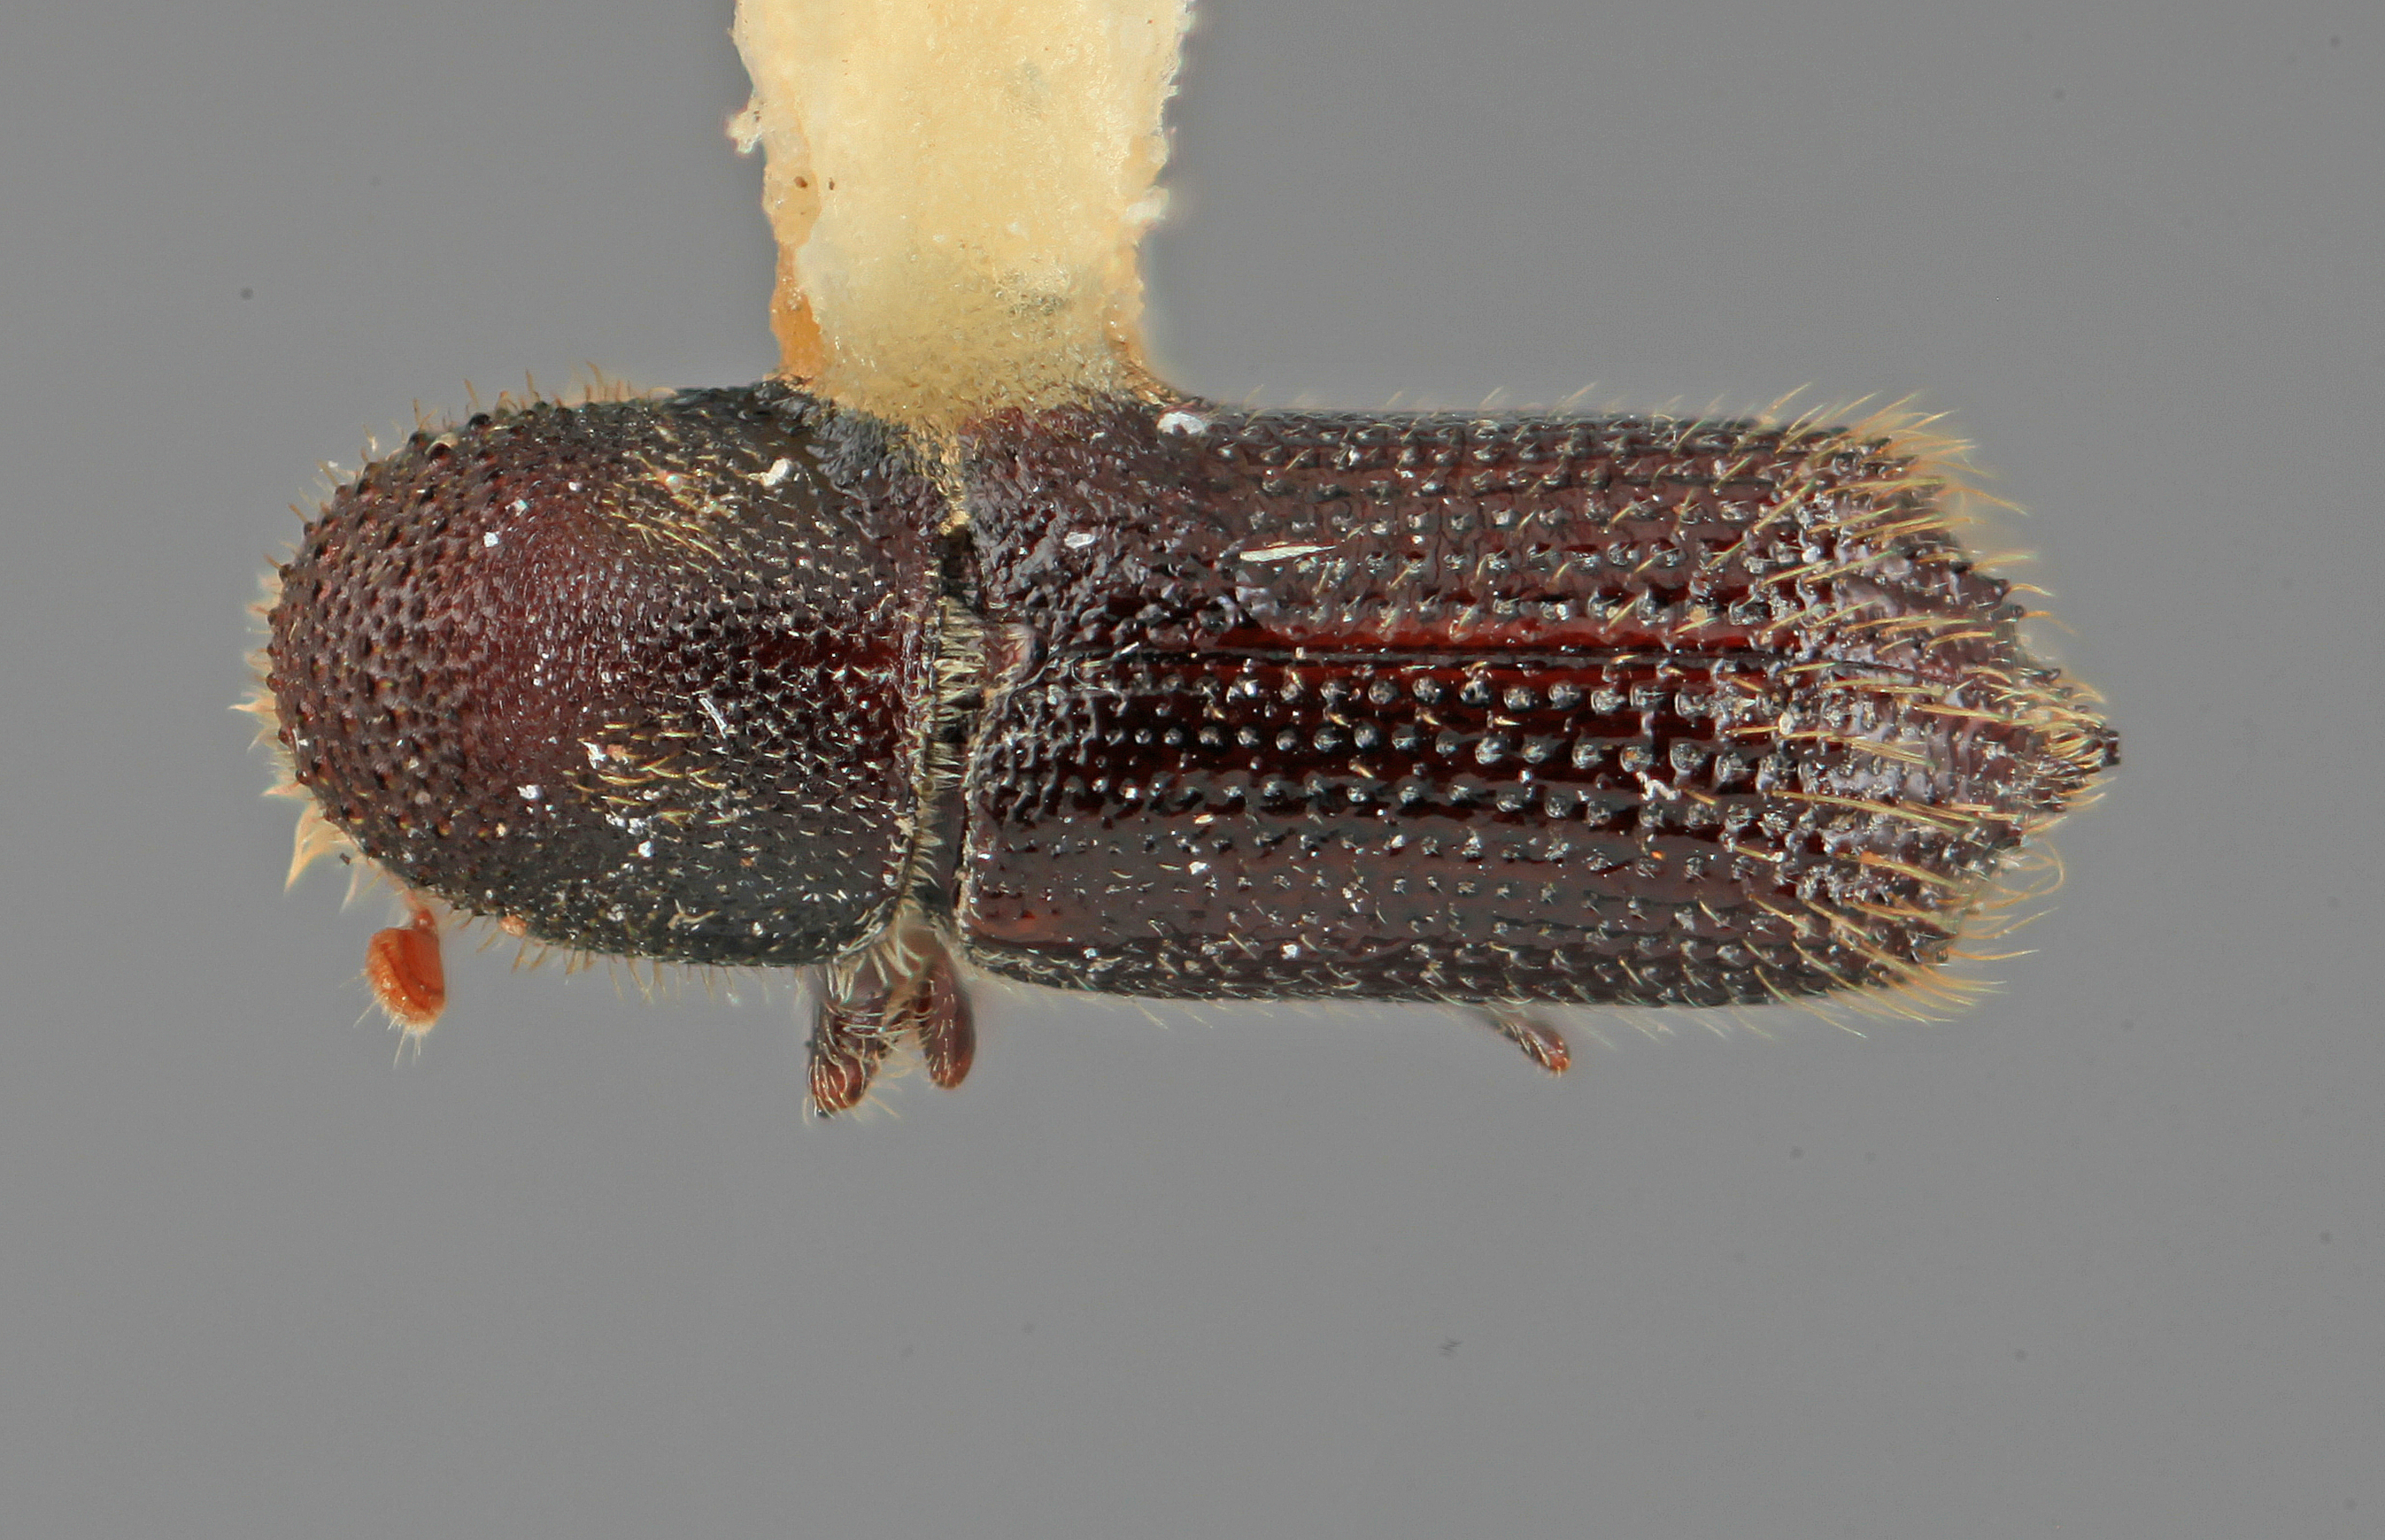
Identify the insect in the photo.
Hylocurus longipennis
